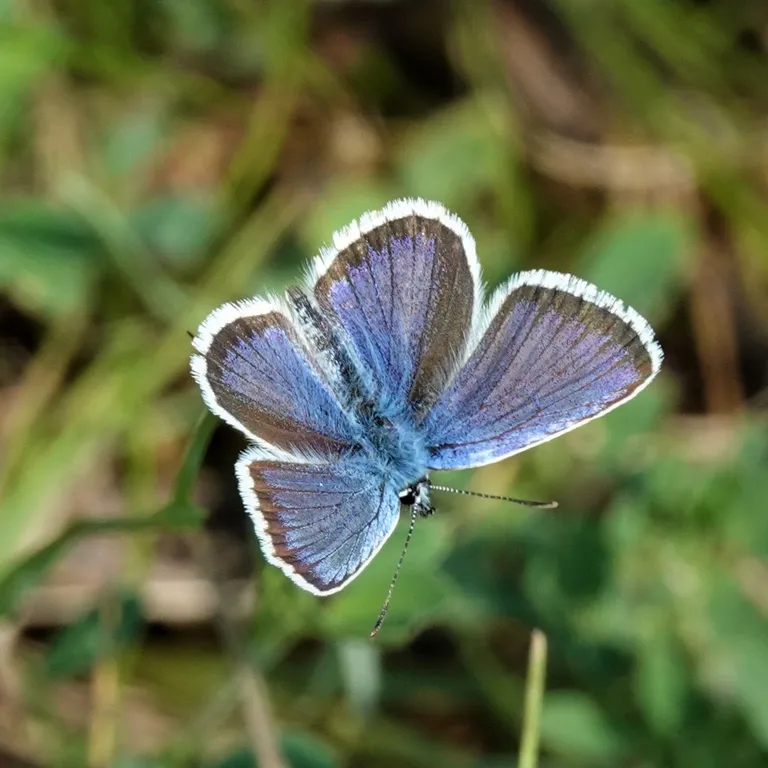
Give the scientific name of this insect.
Plebejus argus
